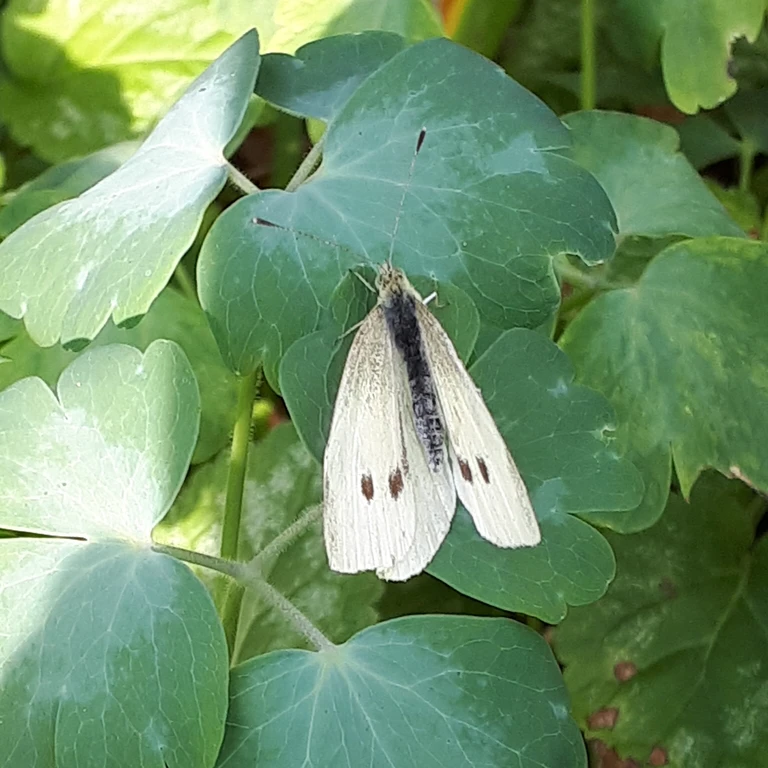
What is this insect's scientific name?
Pieris rapae
